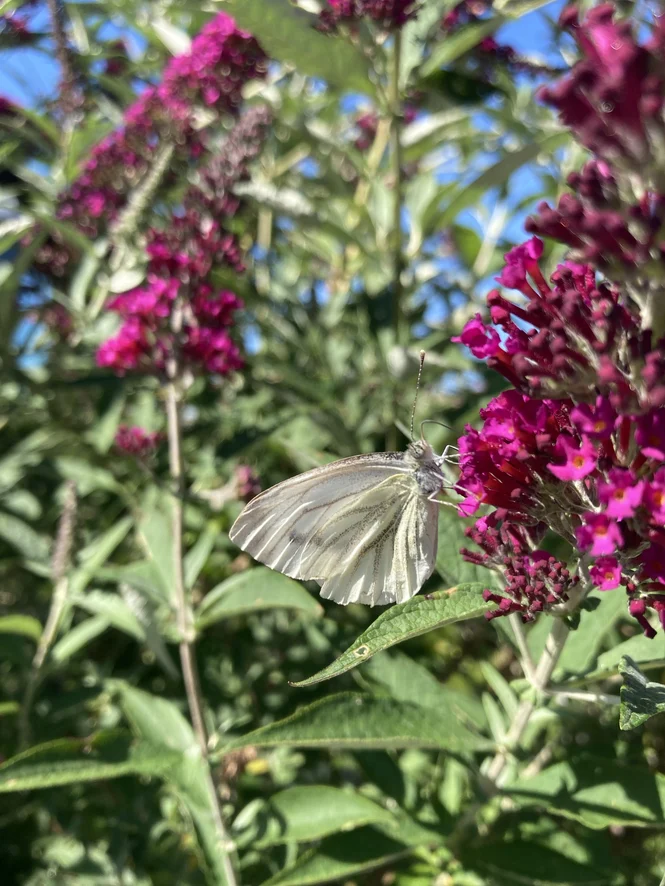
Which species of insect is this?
Pieris napi
